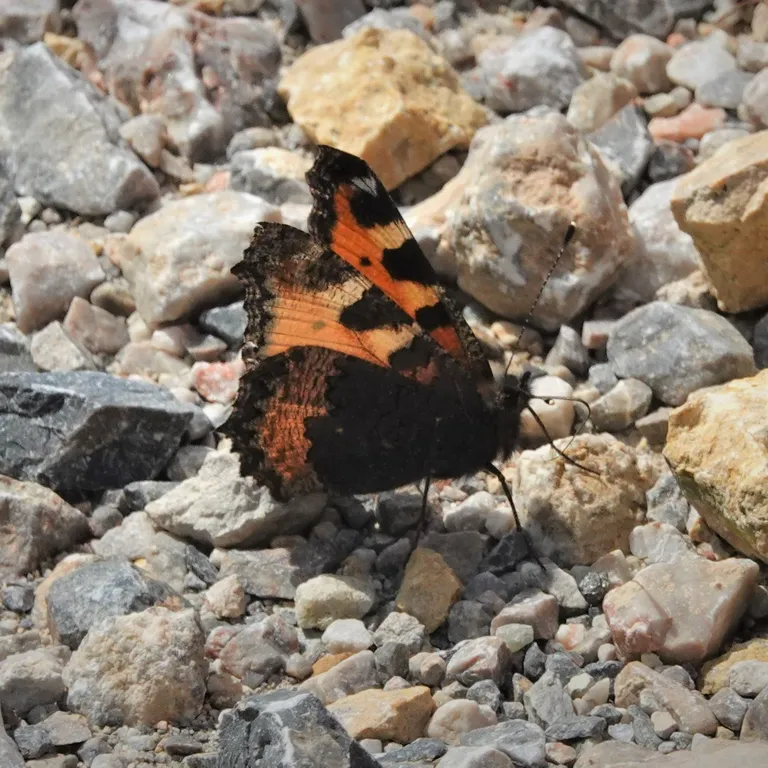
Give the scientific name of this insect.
Aglais urticae
